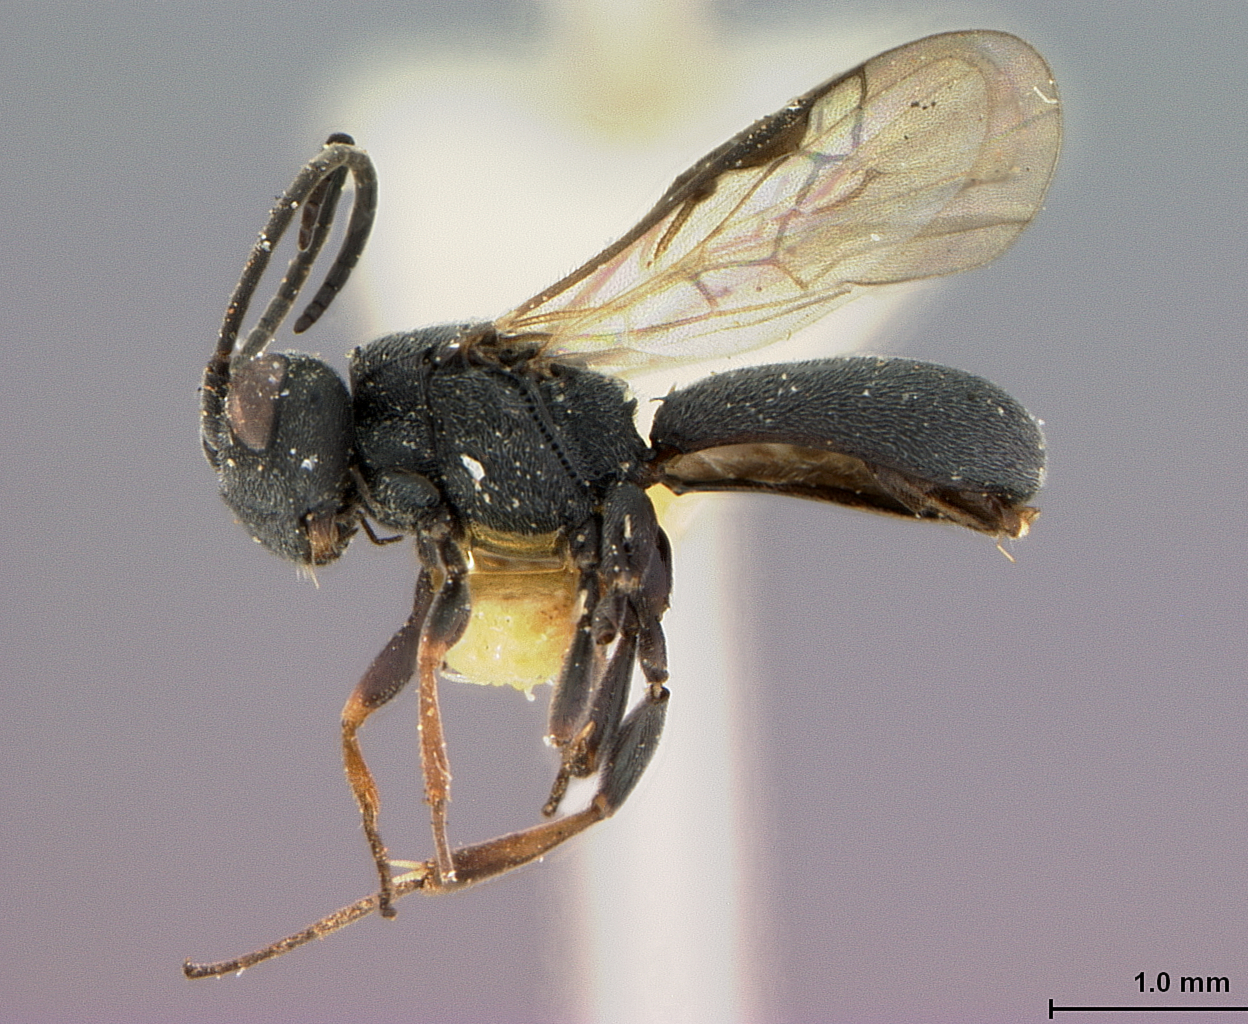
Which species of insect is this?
Chelonus elasmopalpi
